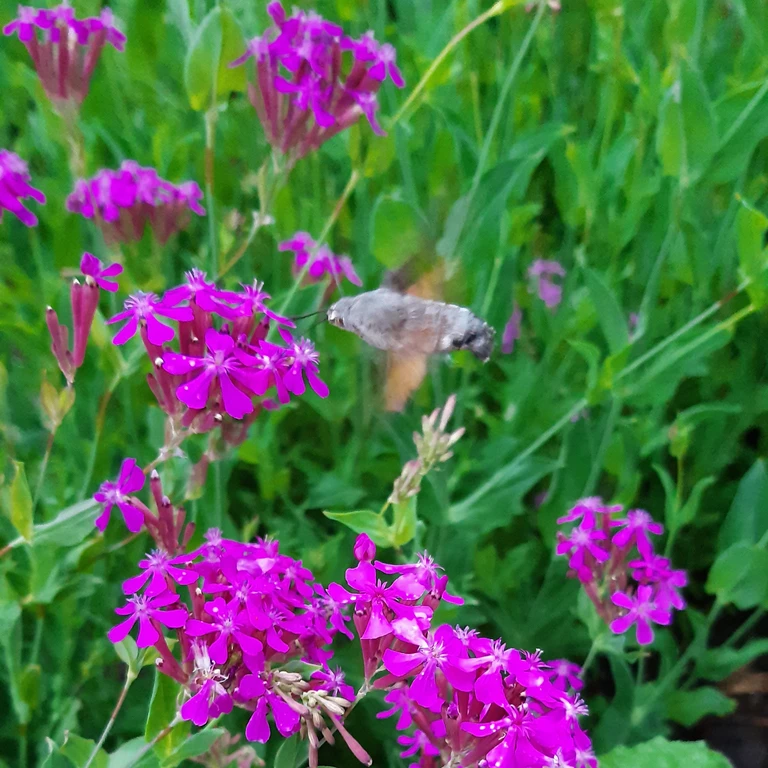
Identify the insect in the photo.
Macroglossum stellatarum
